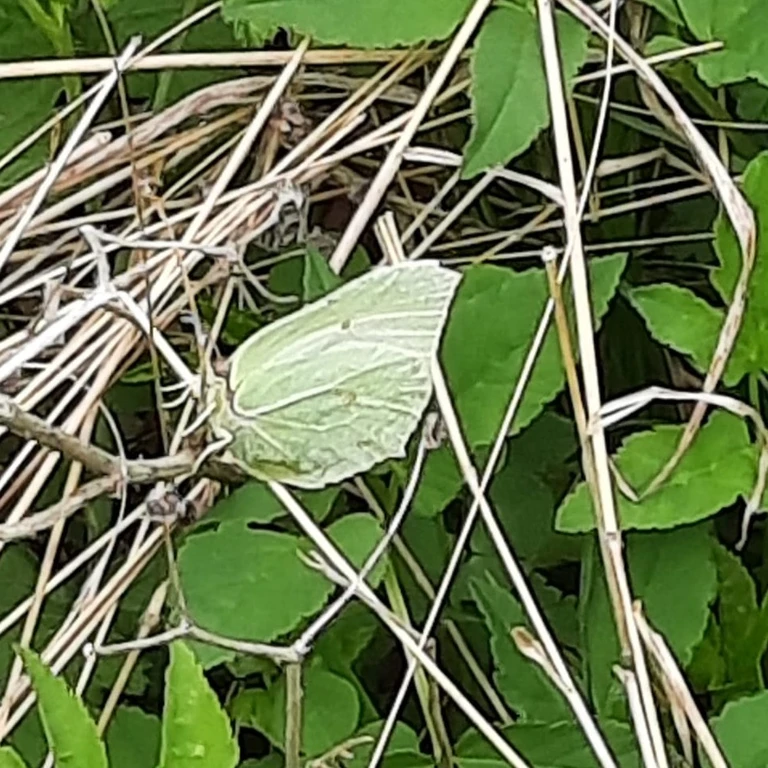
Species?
Gonepteryx rhamni
